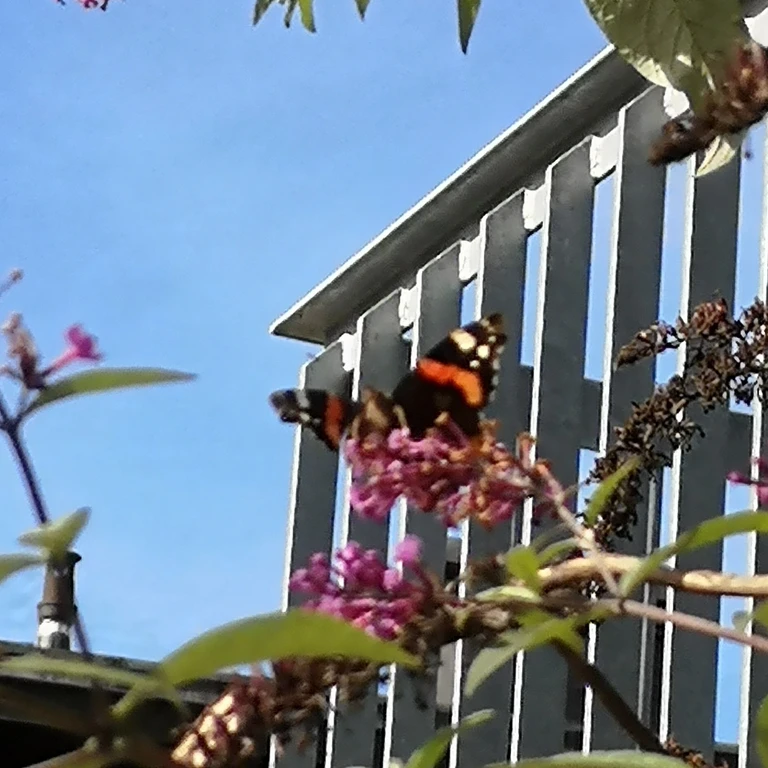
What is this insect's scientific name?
Vanessa atalanta
